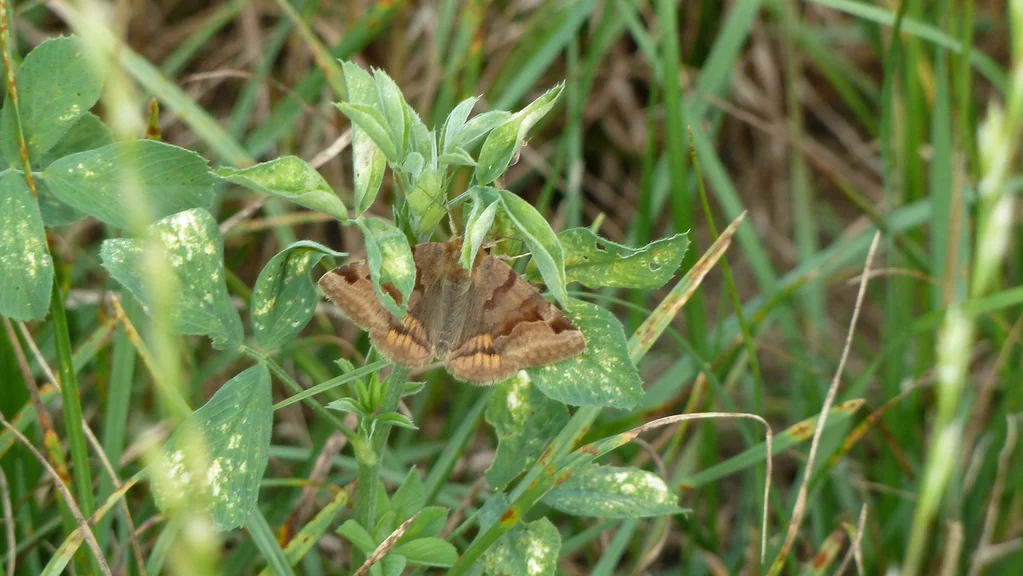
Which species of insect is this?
Euclidia glyphica
